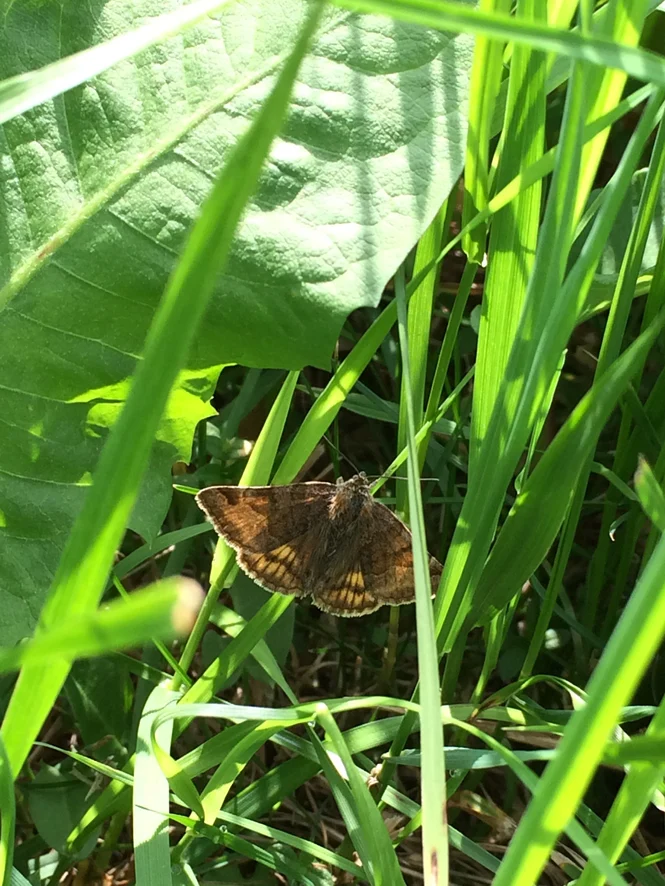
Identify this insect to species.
Euclidia glyphica
